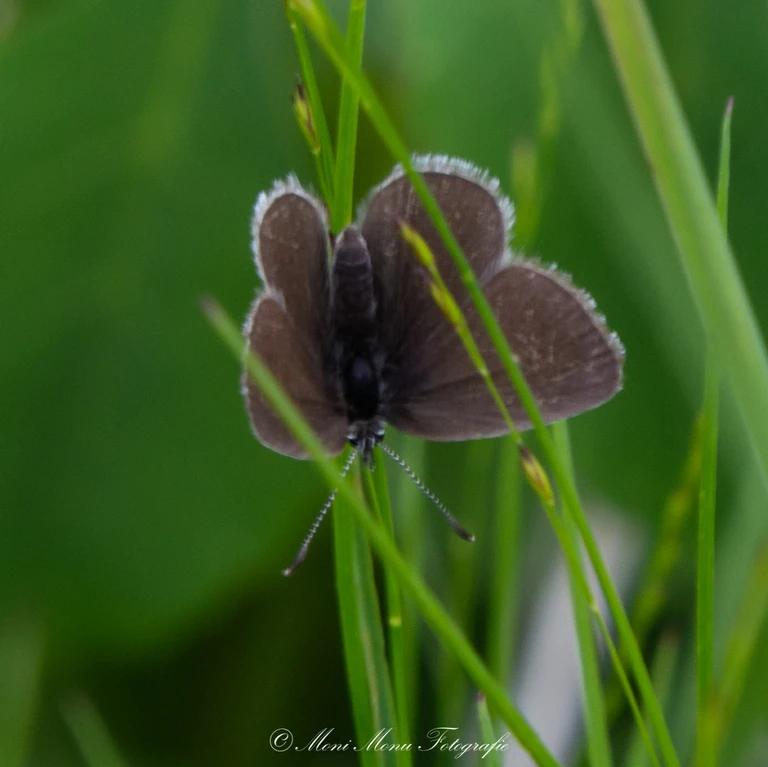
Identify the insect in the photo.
Cupido minimus
